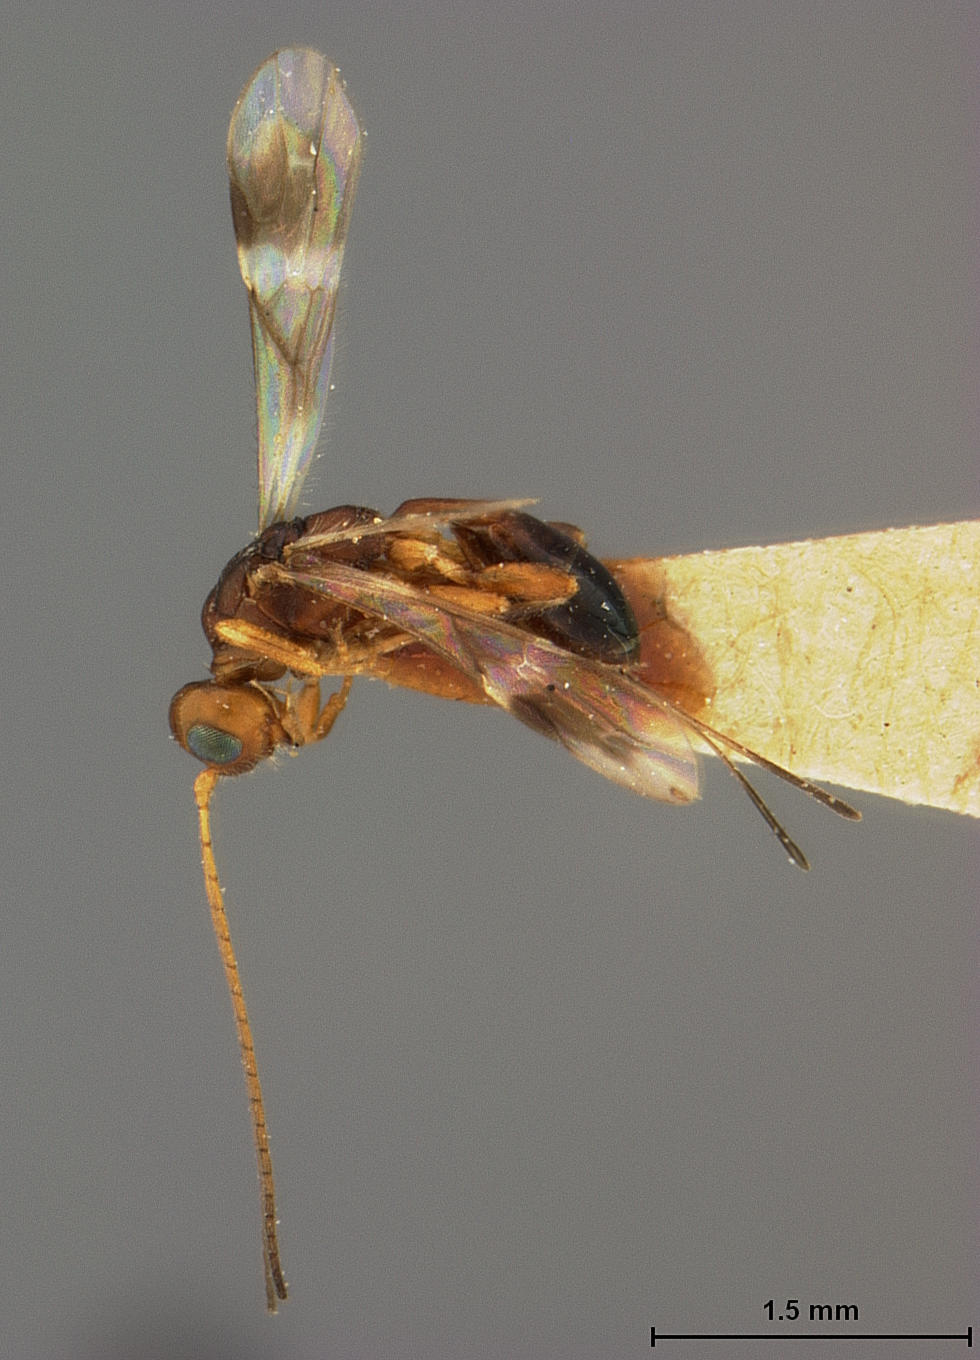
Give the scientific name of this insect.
Spathius canadensis
